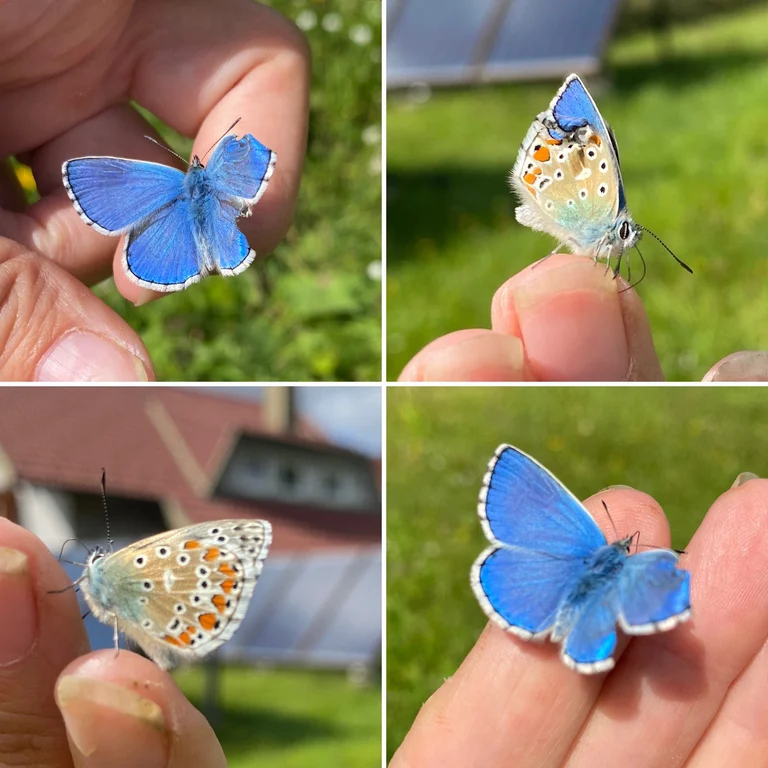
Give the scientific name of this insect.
Lysandra bellargus
